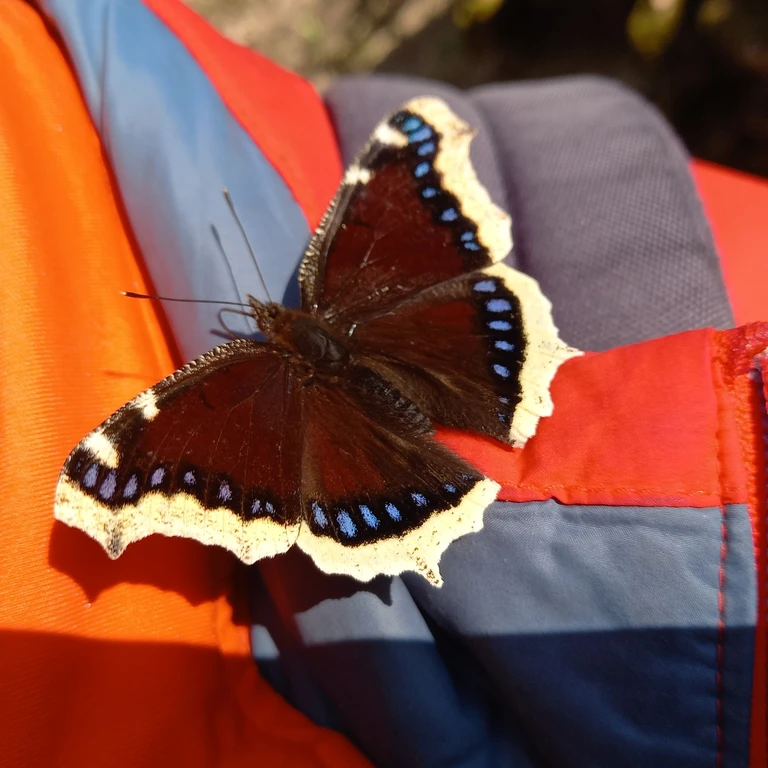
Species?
Nymphalis antiopa
